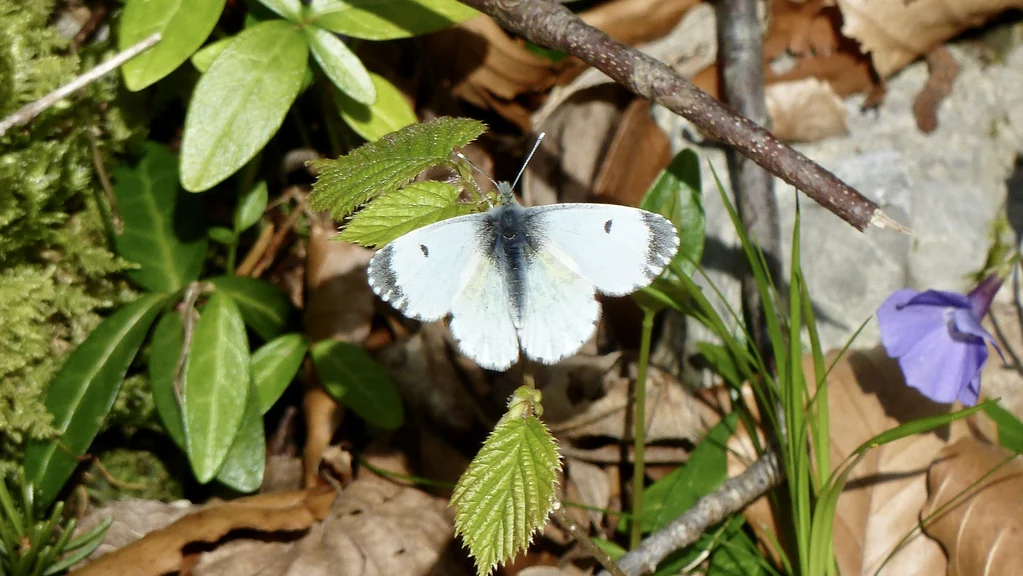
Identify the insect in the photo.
Anthocharis cardamines
